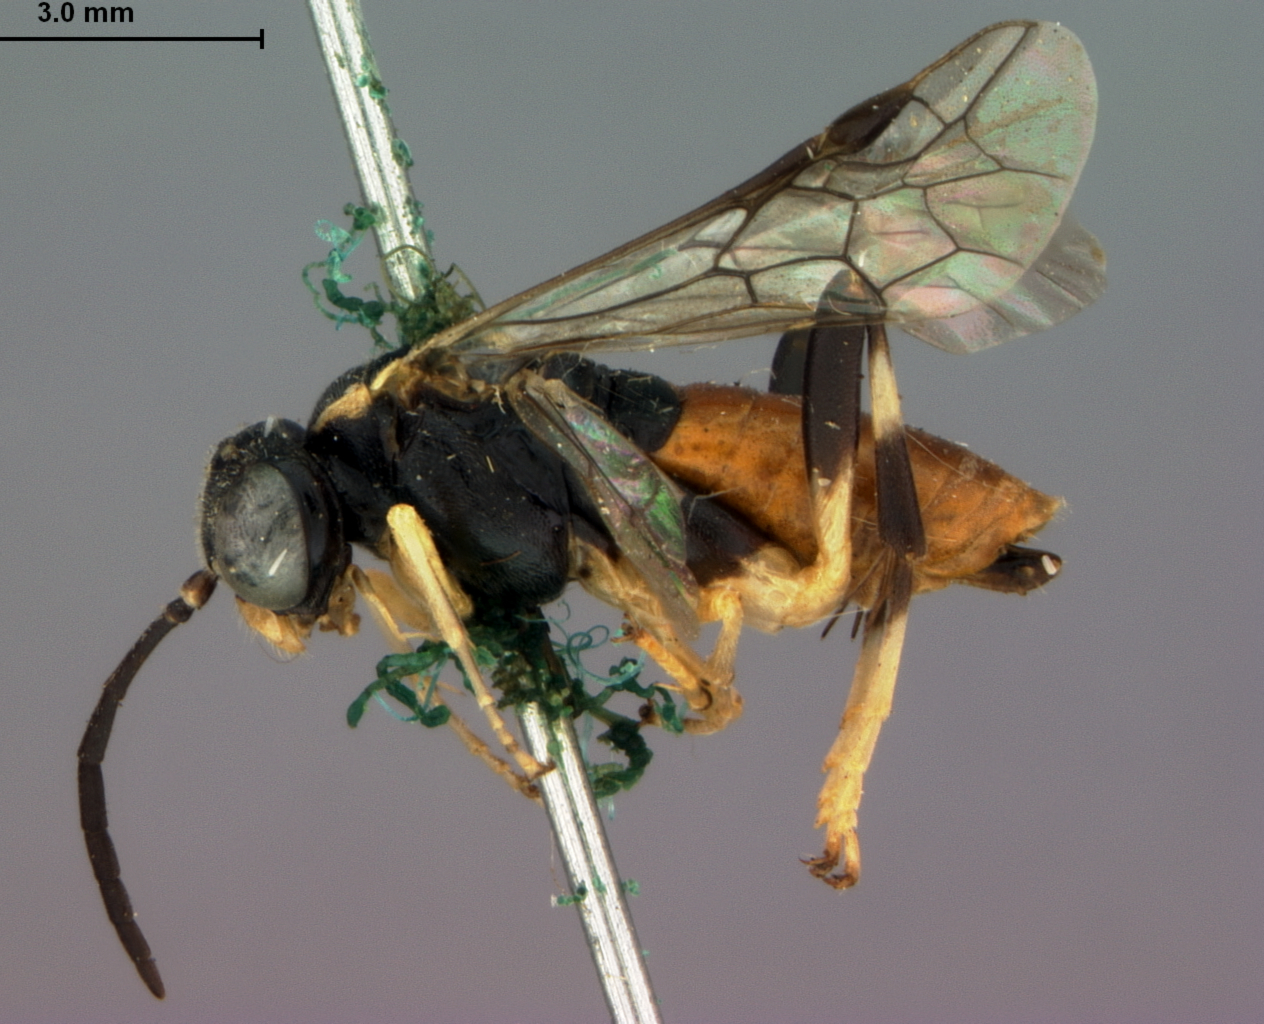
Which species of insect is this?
Macrophya dyari
